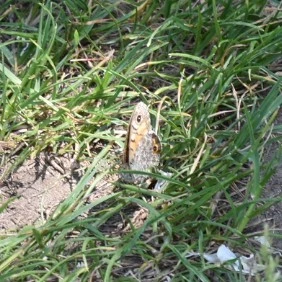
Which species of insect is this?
Lasiommata megera (also Pararge megera)
